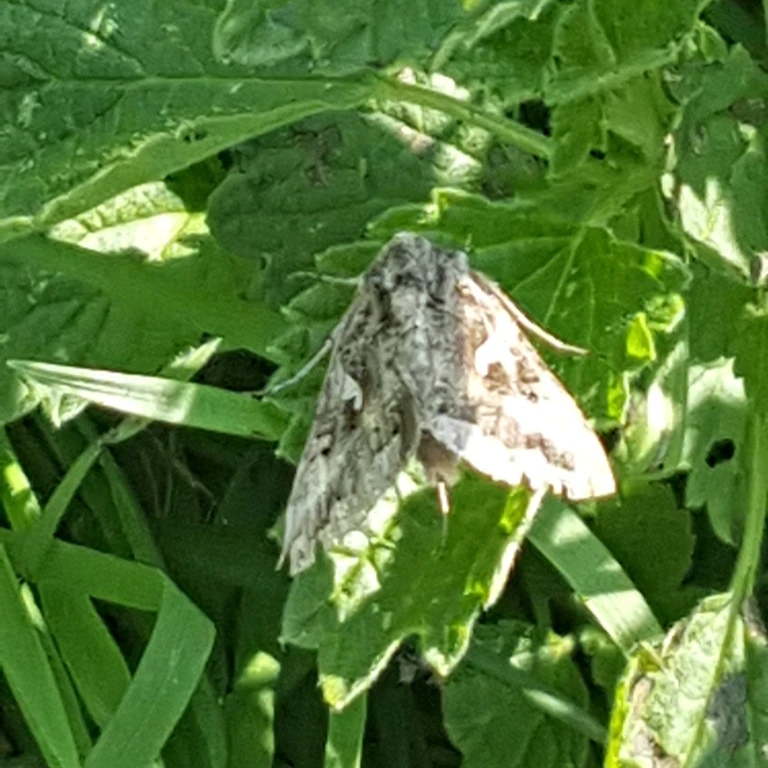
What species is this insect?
Autographa gamma
